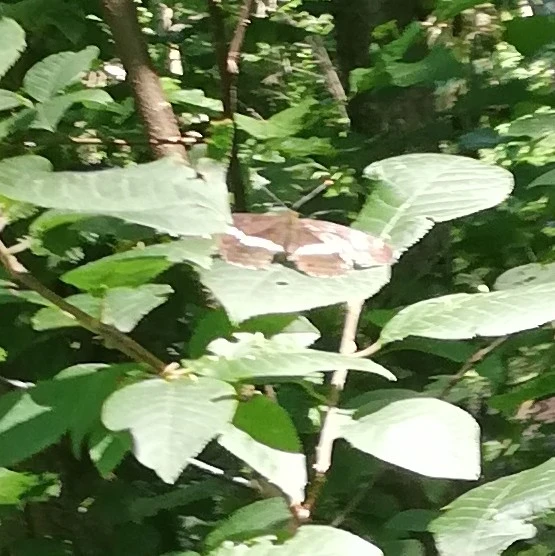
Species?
Limenitis camilla (also Ladoga camilla)
